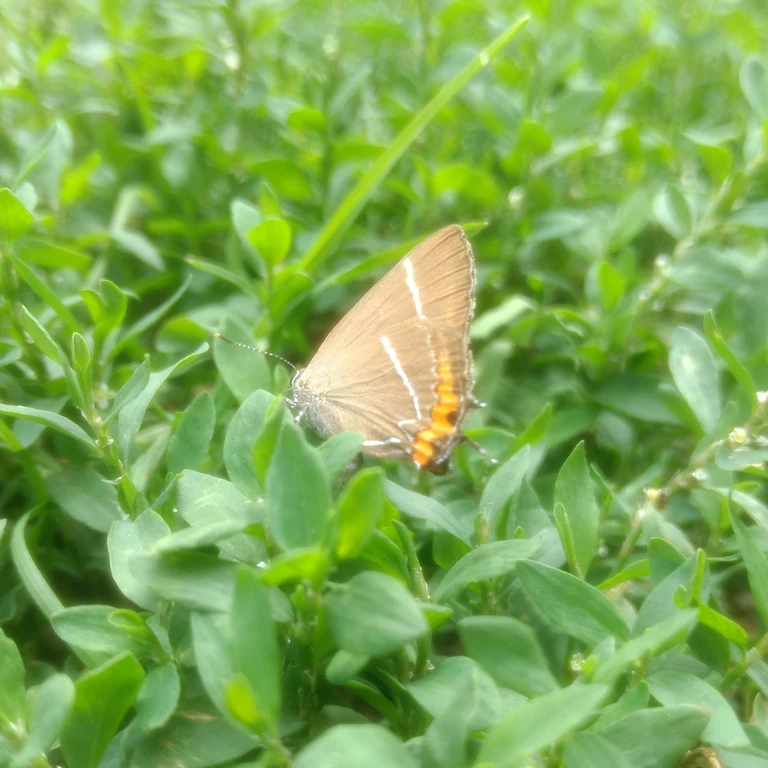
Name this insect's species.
Satyrium w-album
